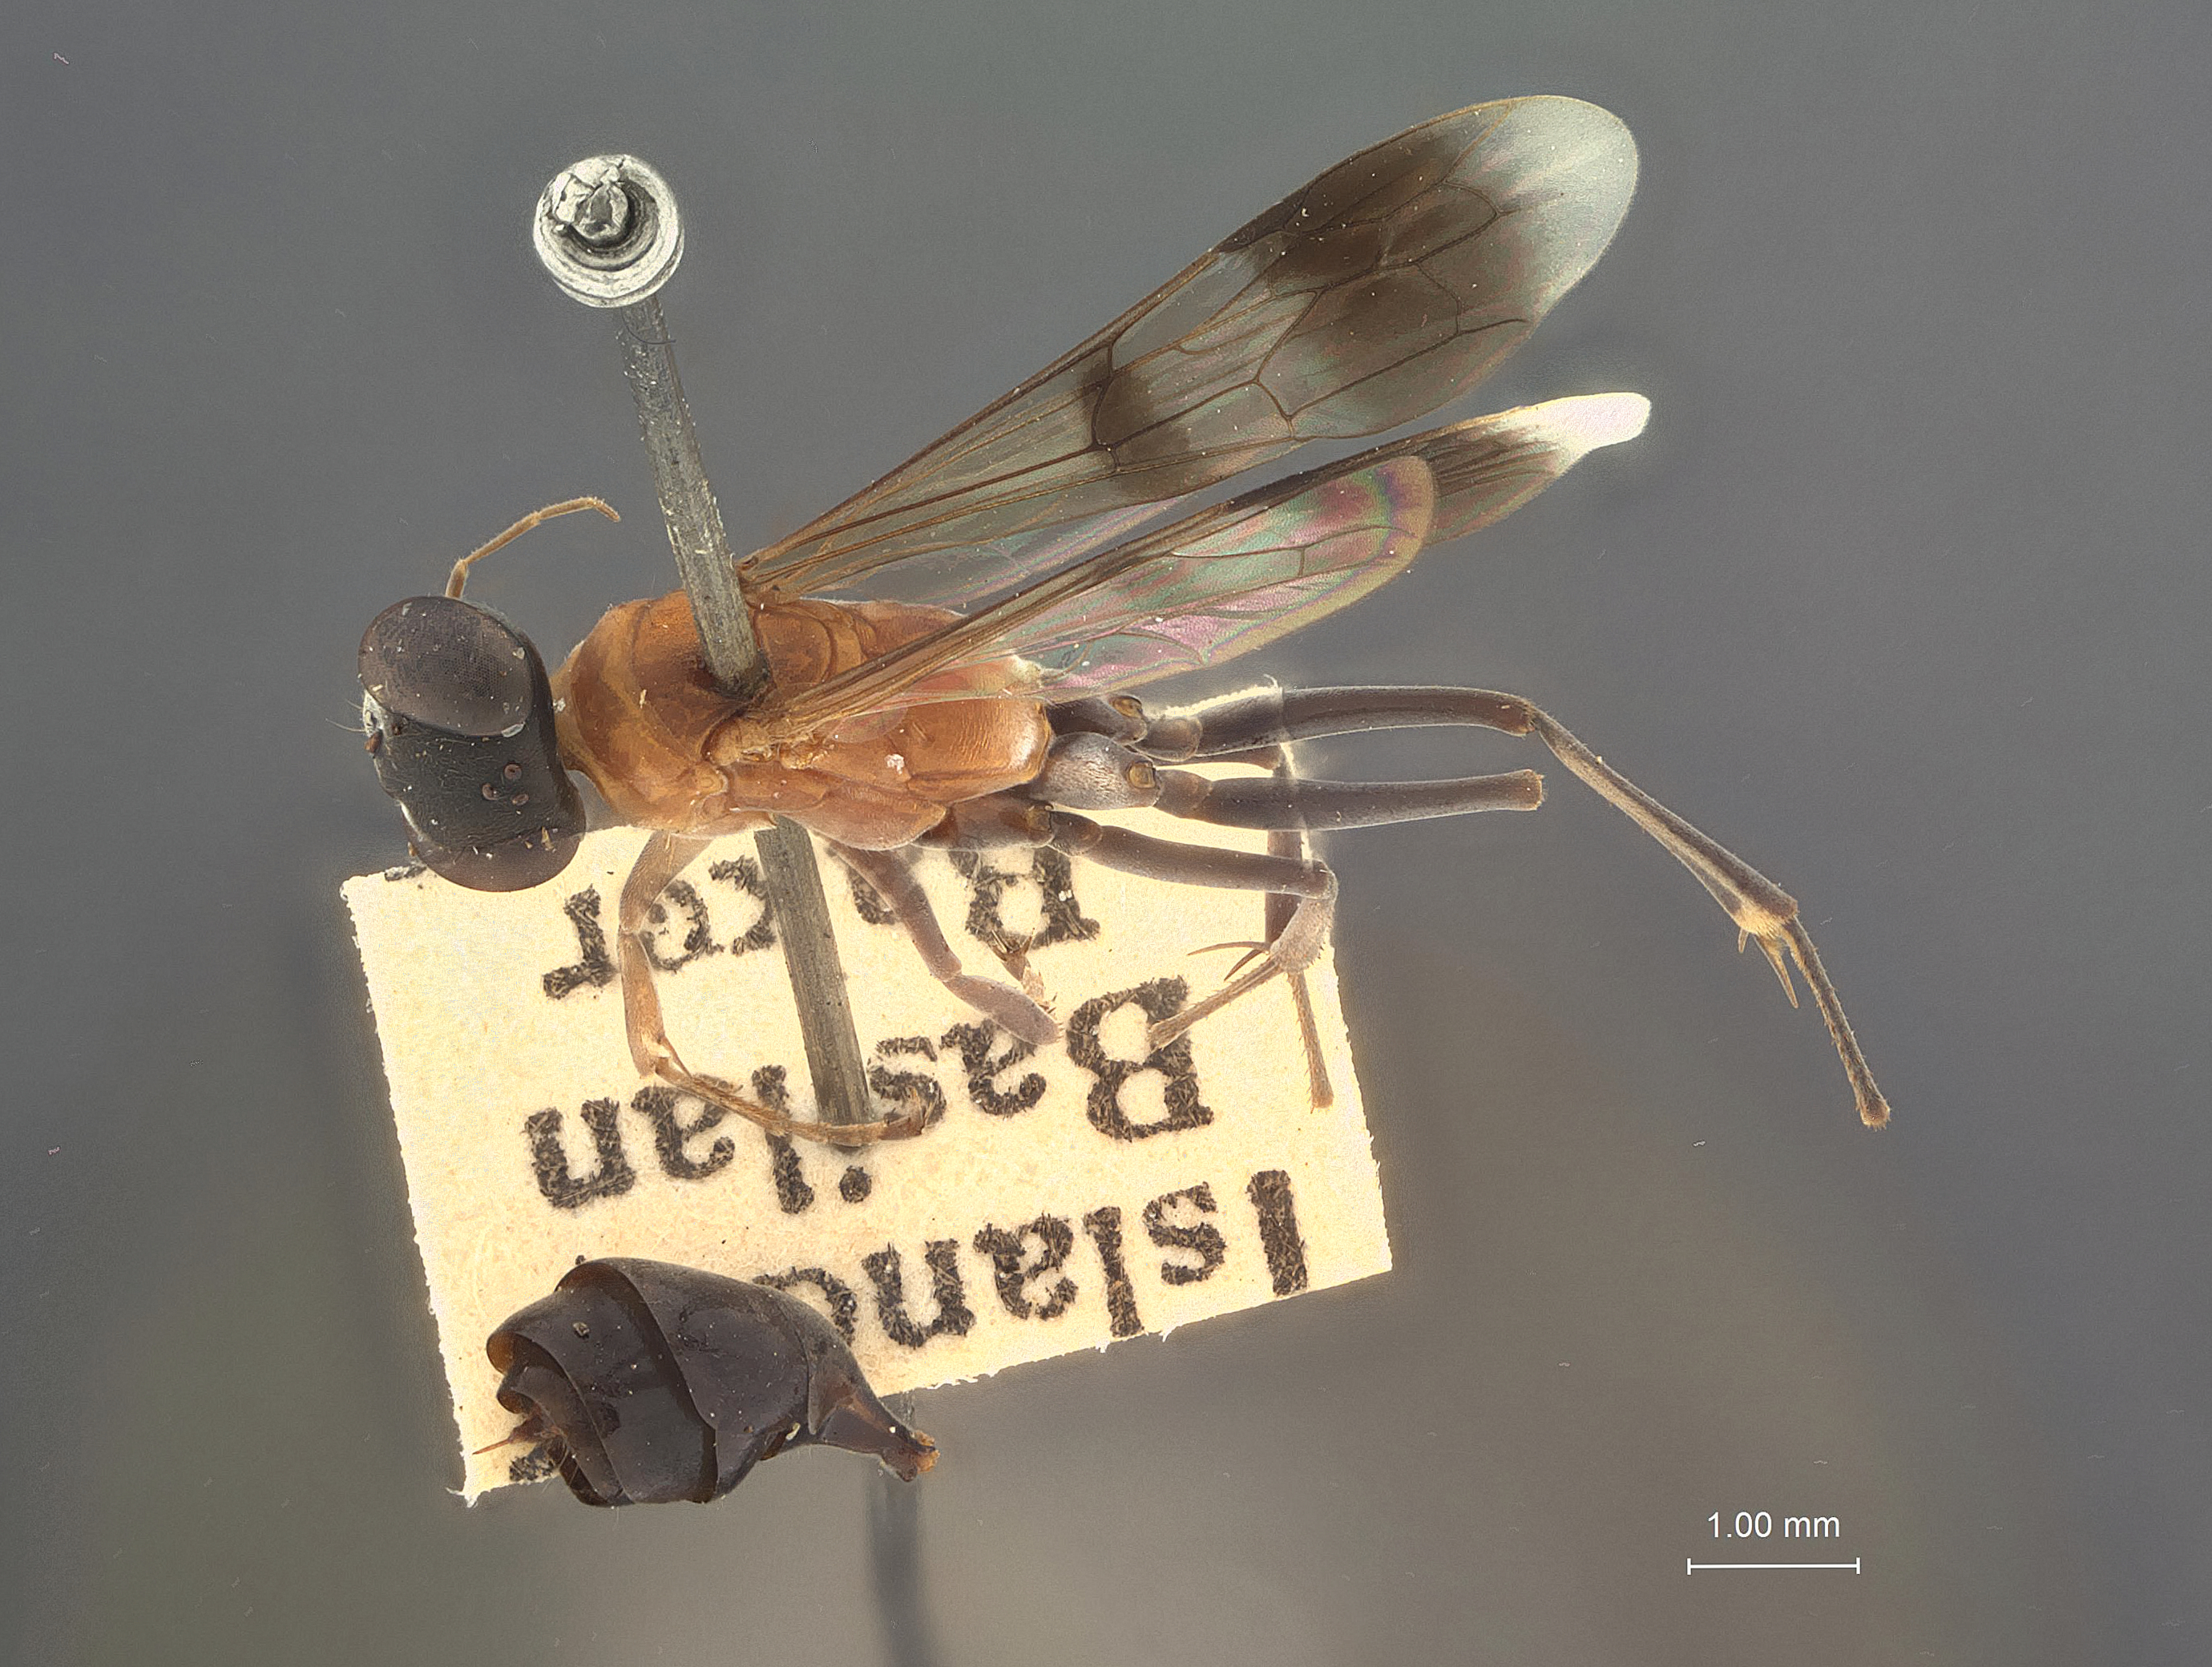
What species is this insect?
Pseudagenia ashmeadi
